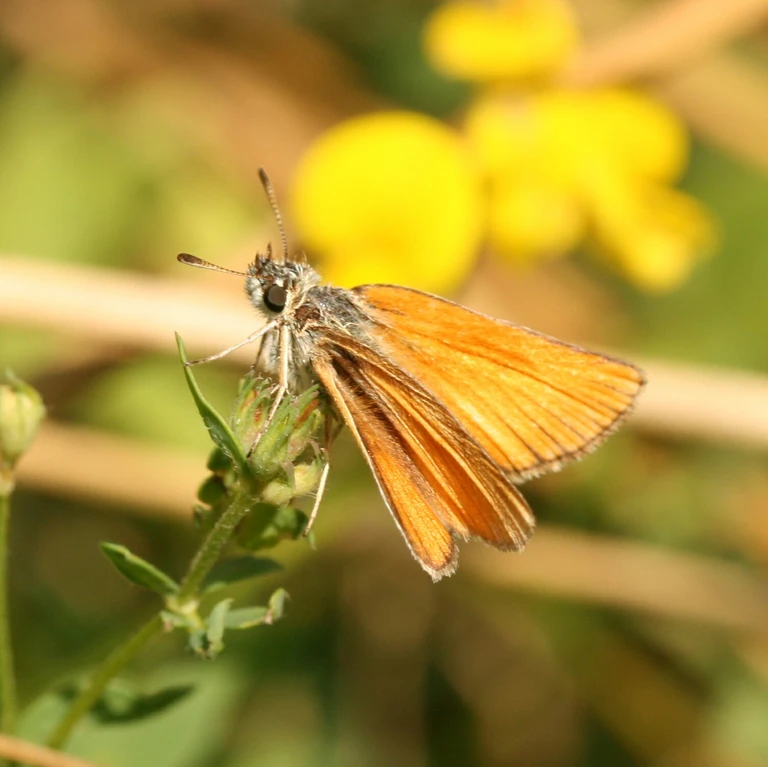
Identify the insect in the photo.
Thymelicus sylvestris
